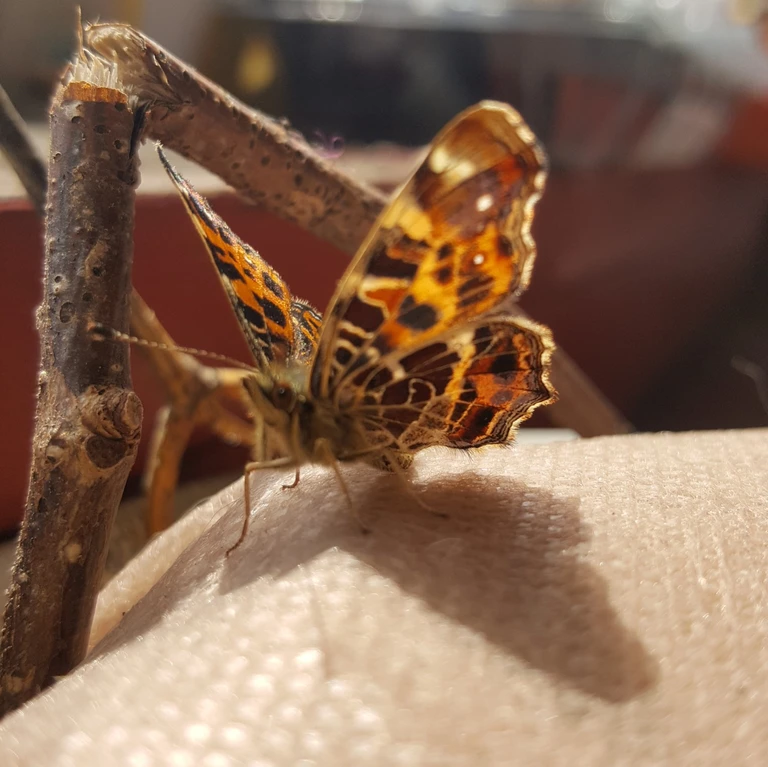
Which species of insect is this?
Araschnia levana
